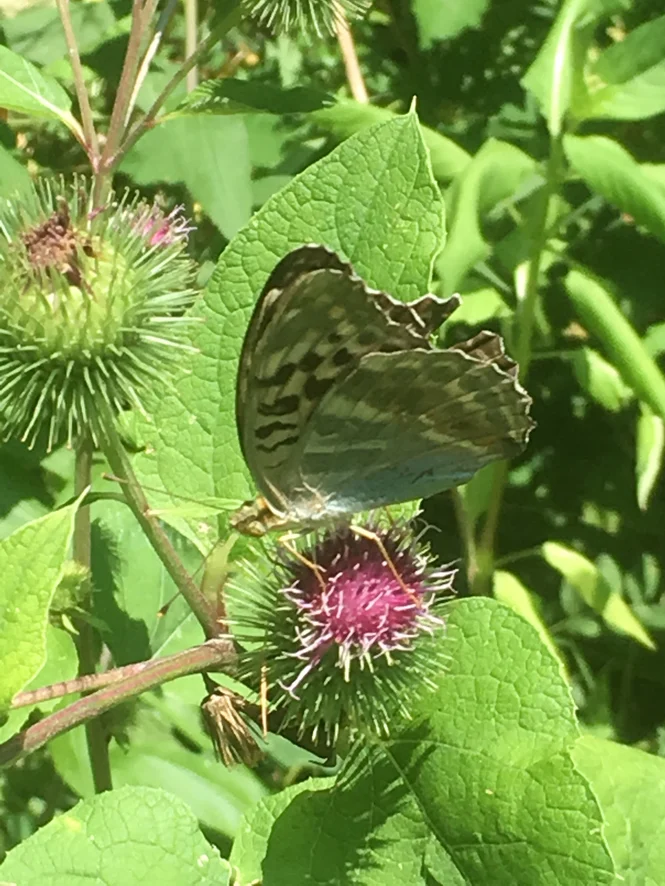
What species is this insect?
Argynnis paphia
